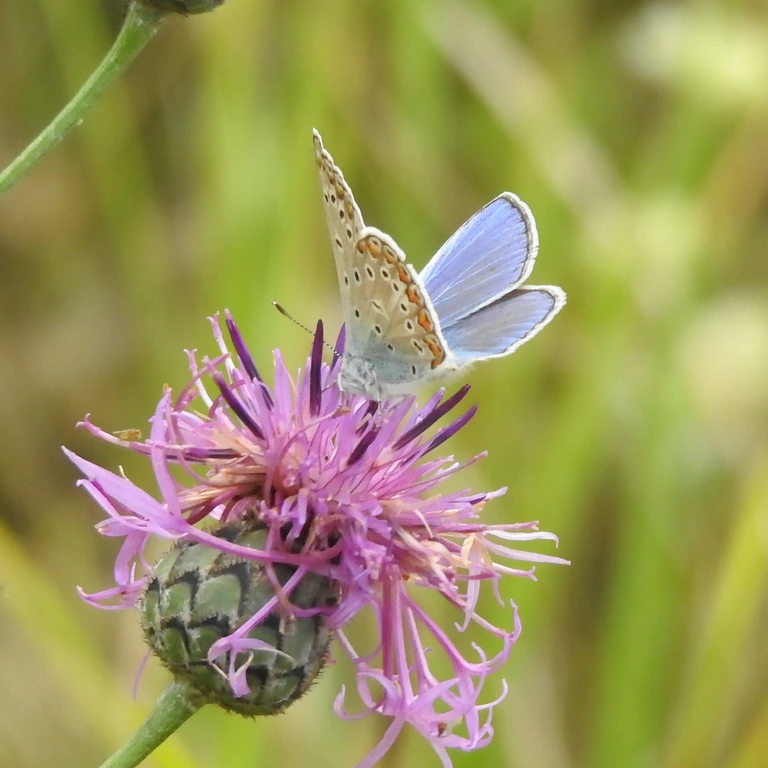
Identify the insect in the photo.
Polyommatus icarus
